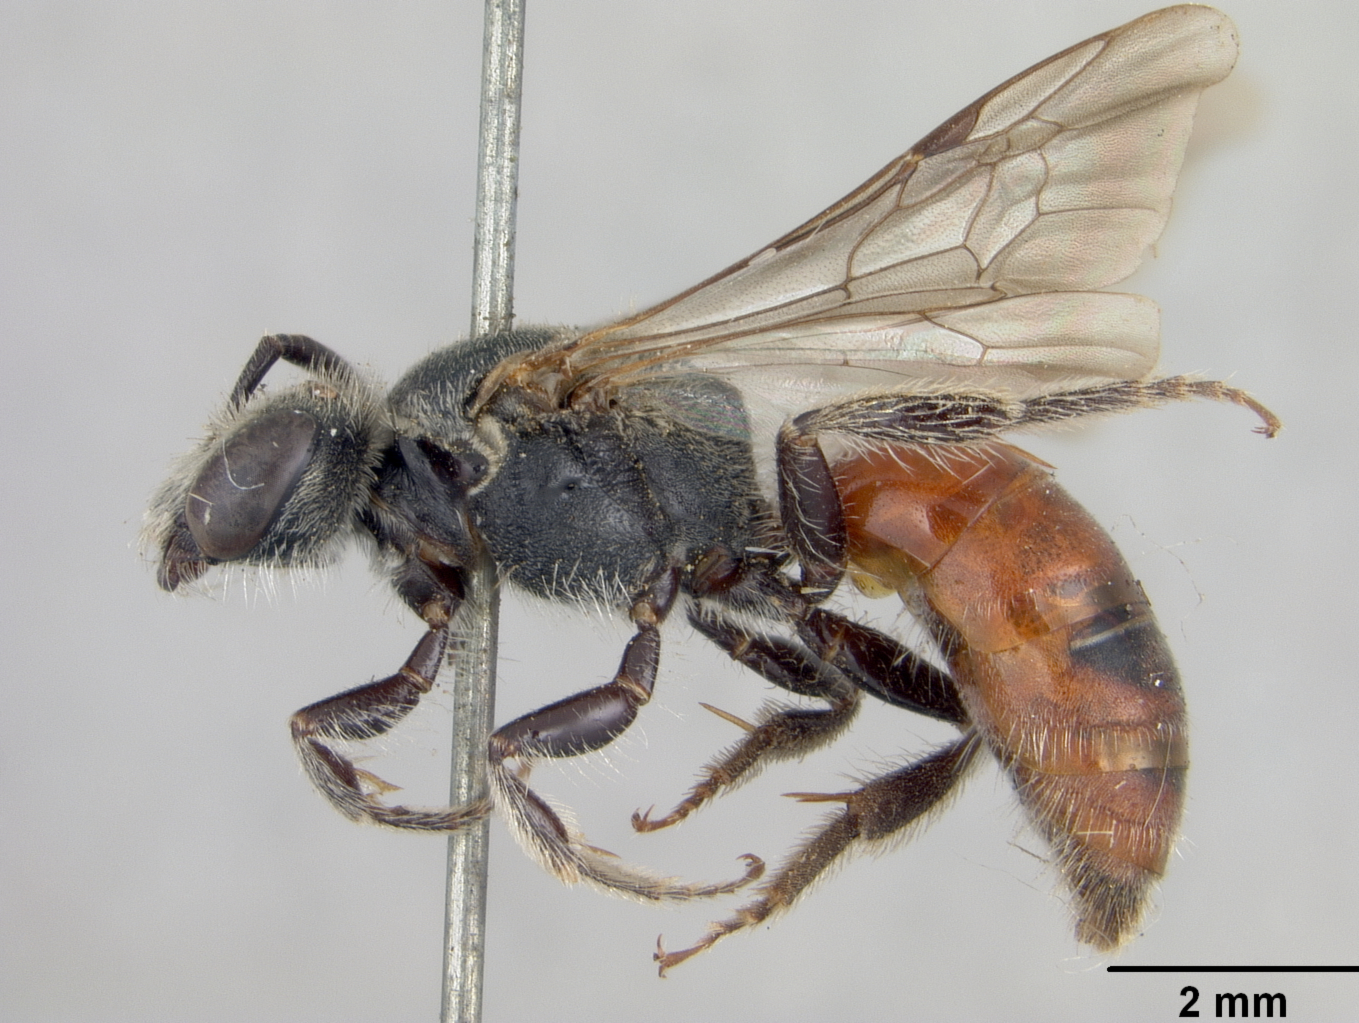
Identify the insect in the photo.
Sphecodes veganus
